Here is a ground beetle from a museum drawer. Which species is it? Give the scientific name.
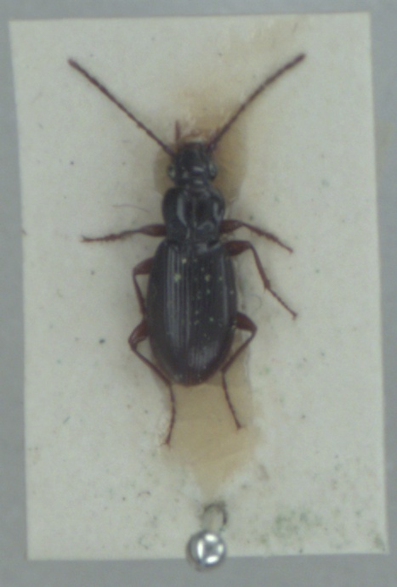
Patrobus atrorufus
